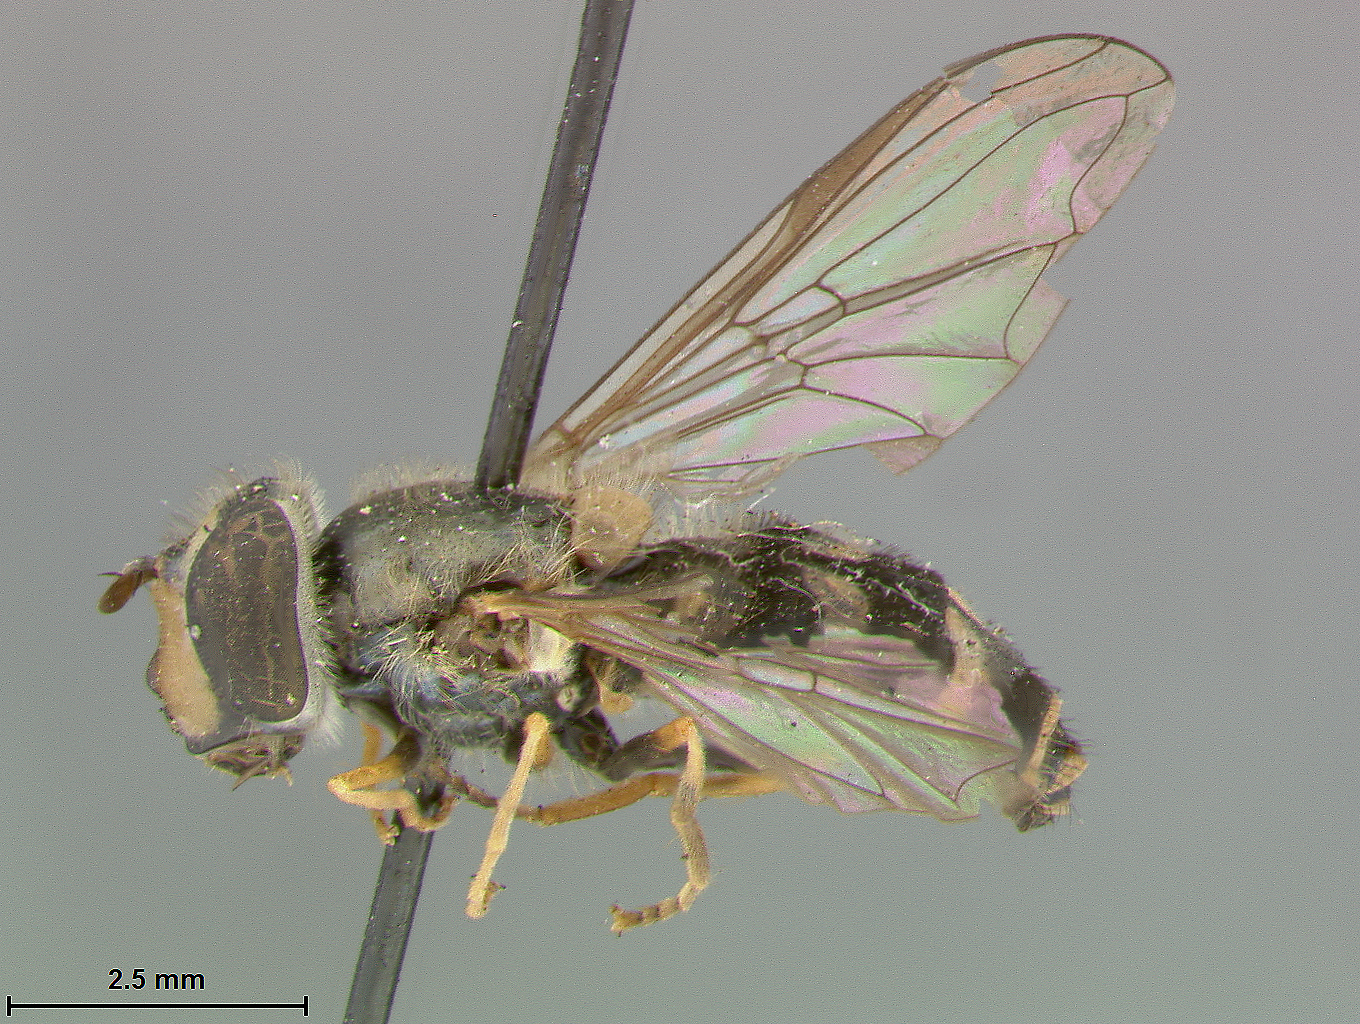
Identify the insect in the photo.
Syrphus disgergus
